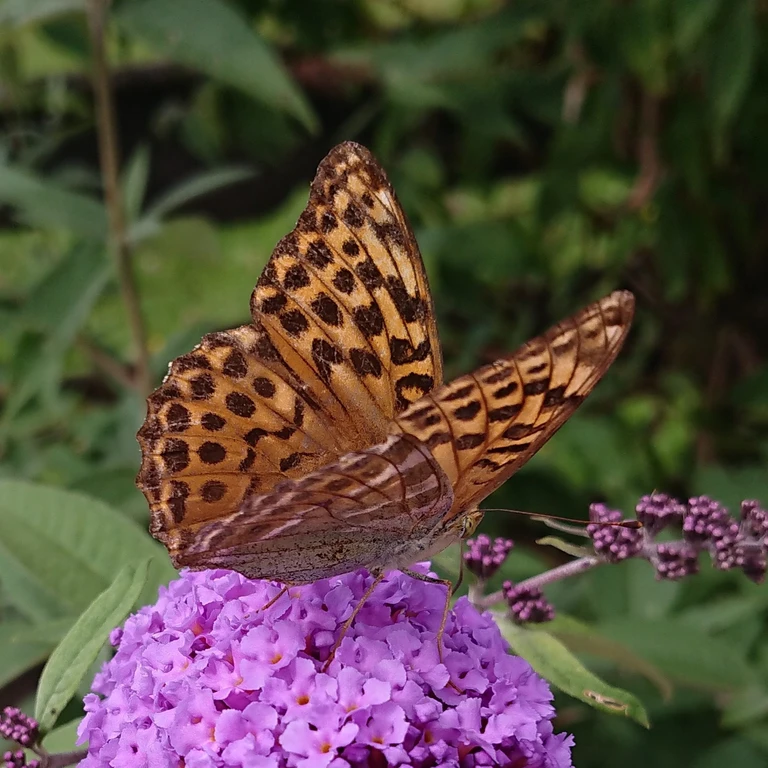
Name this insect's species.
Argynnis paphia
